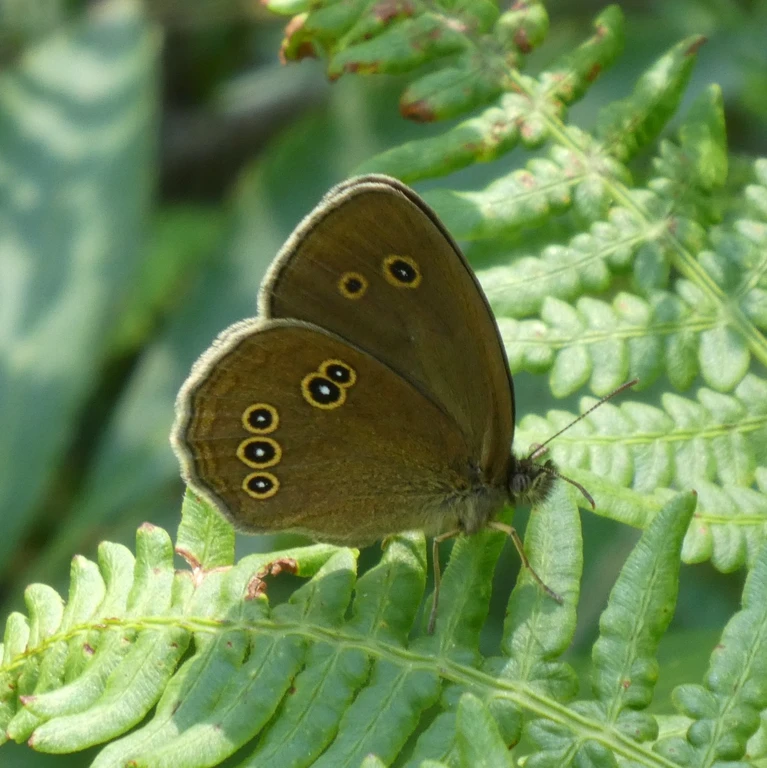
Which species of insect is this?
Aphantopus hyperantus
